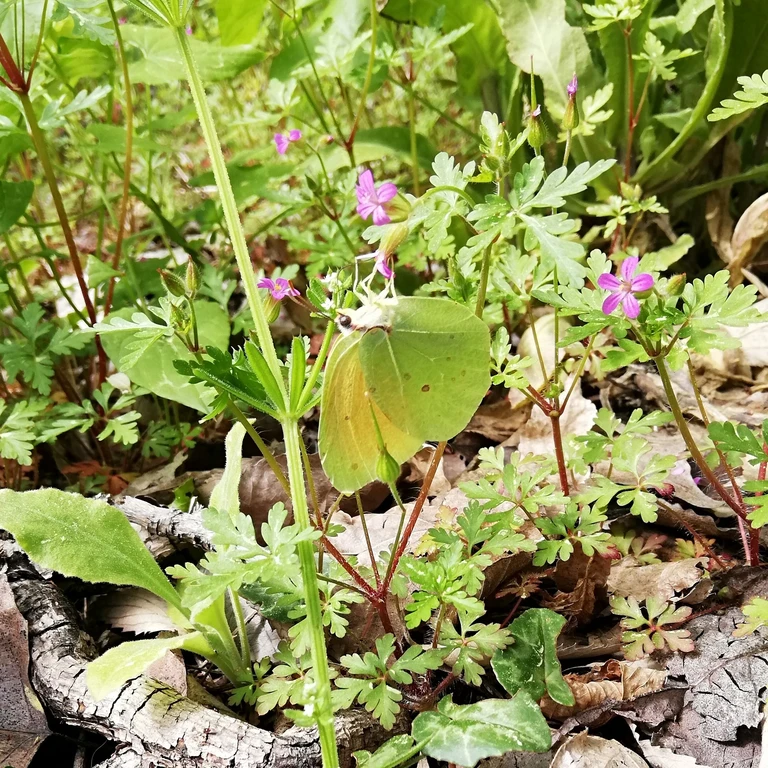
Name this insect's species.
Gonepteryx rhamni
